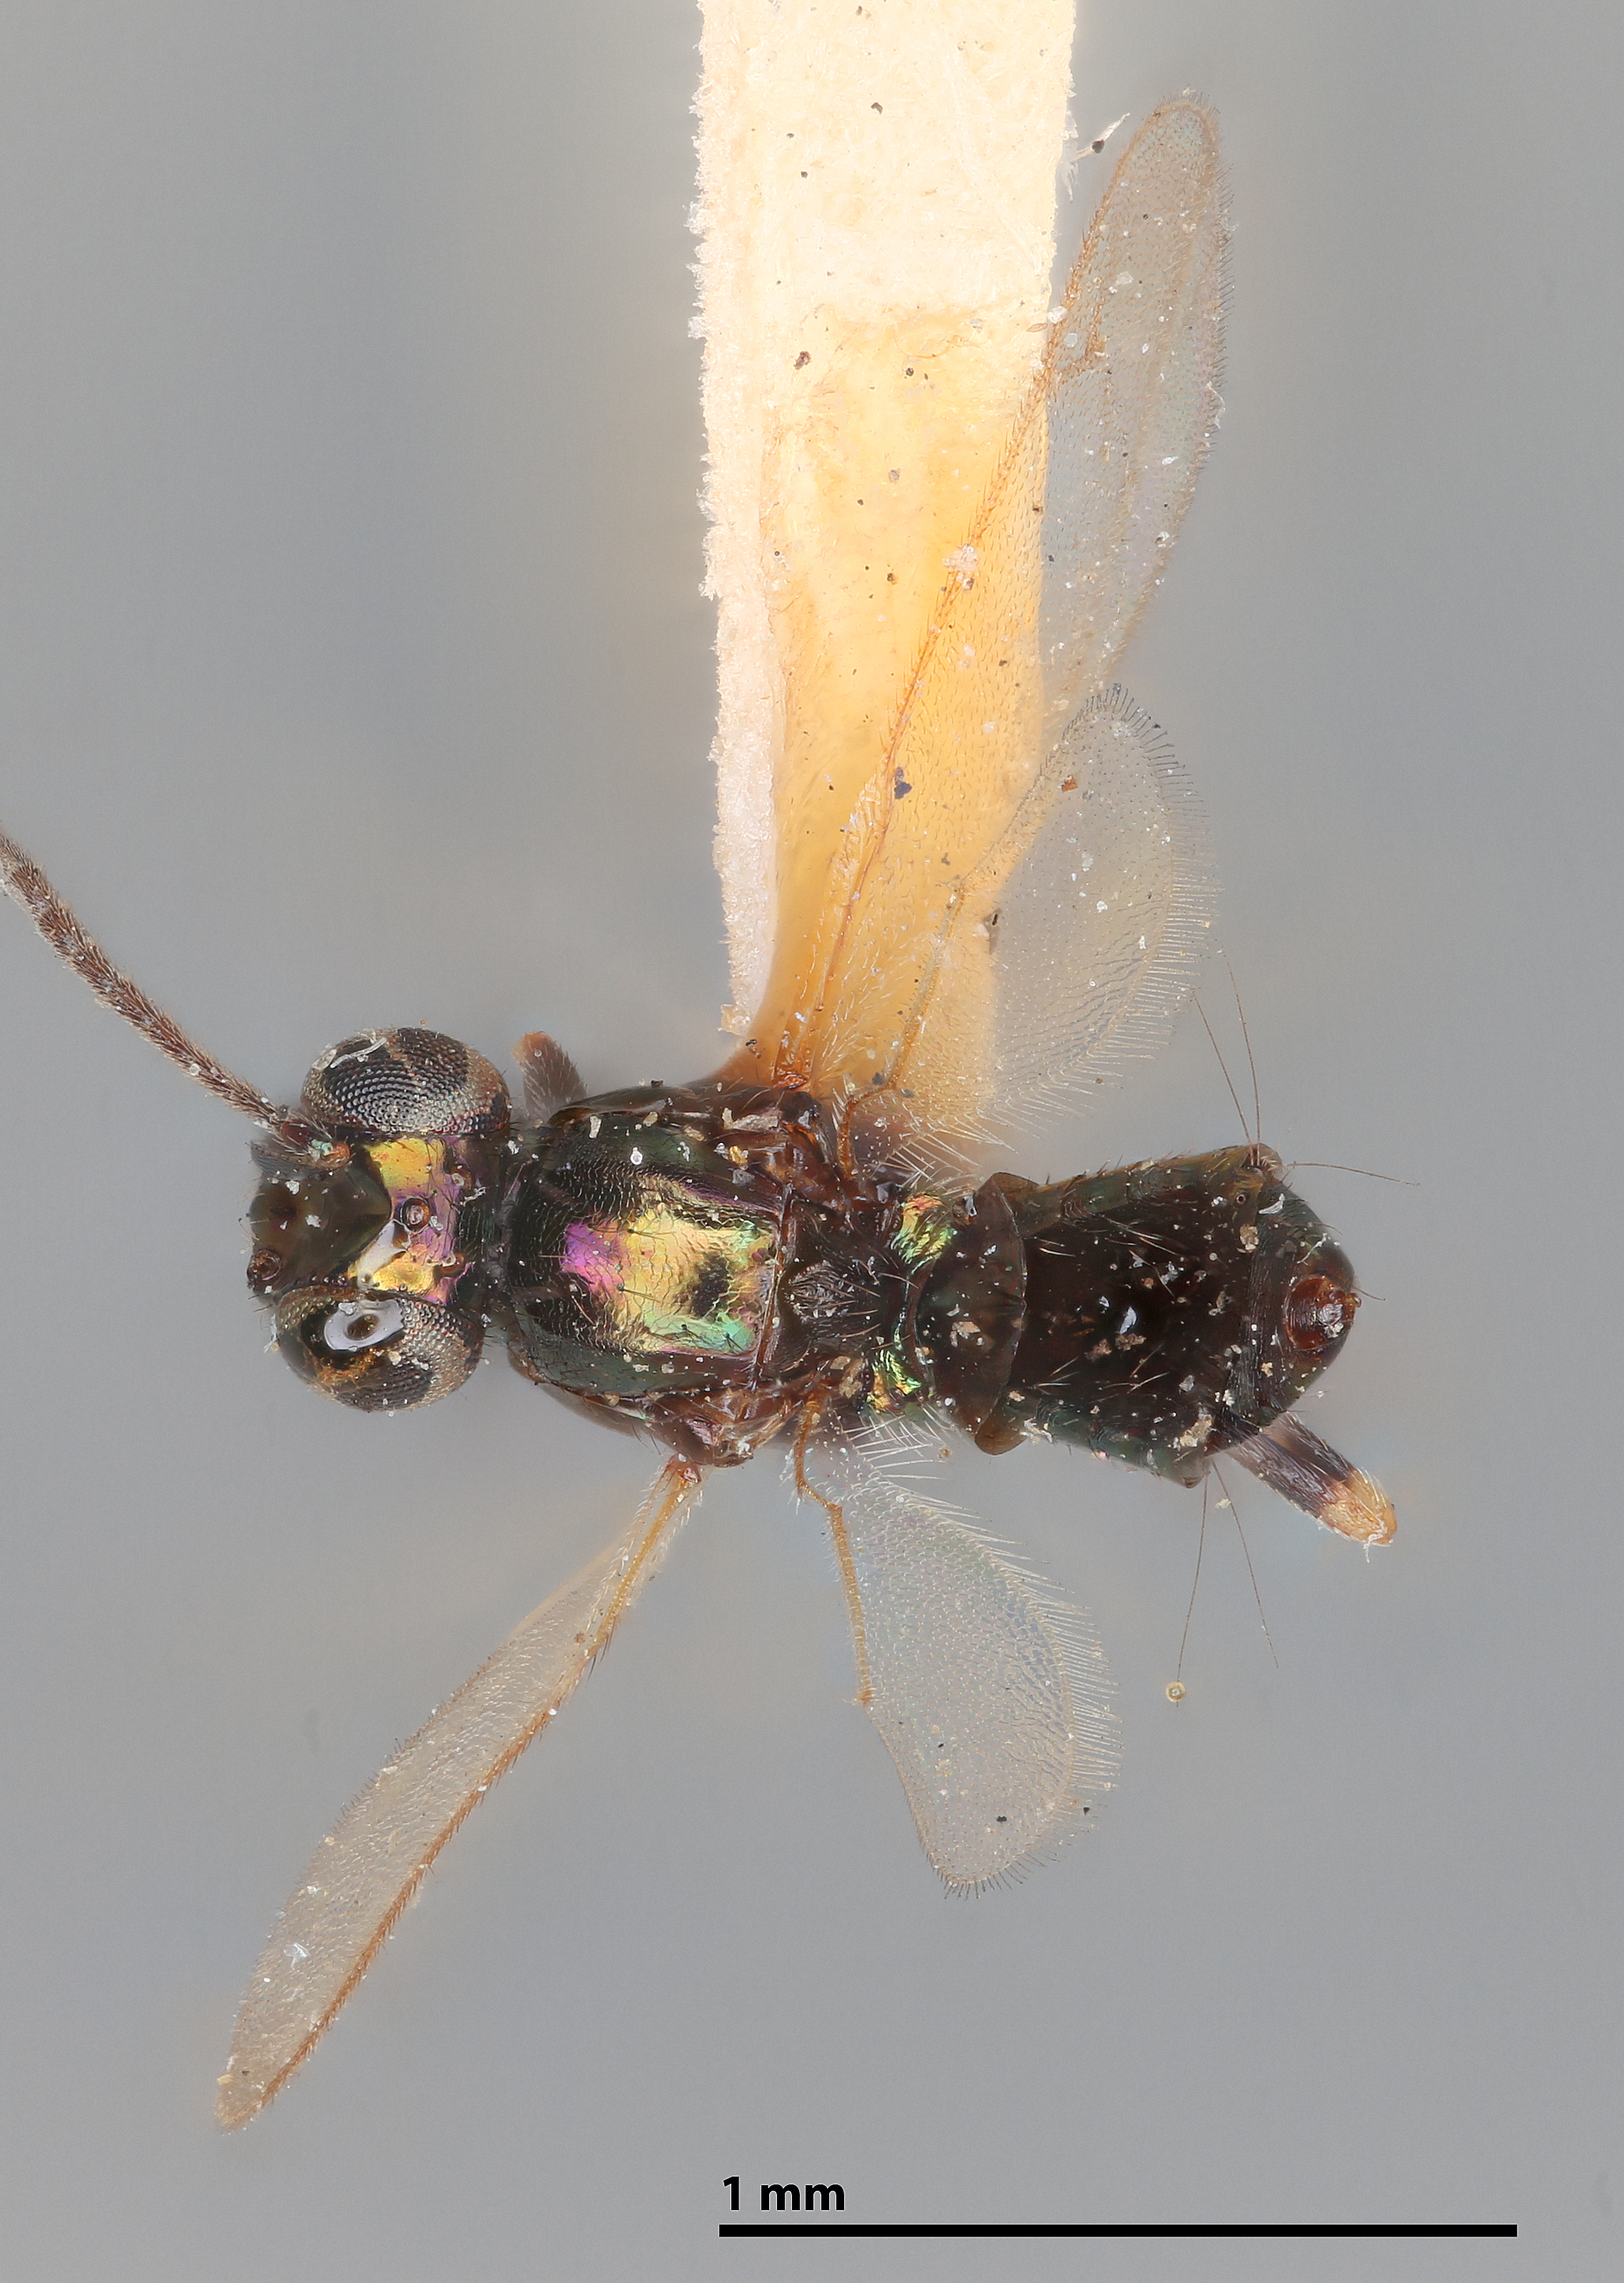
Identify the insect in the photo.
Eupelmus charitopoides
